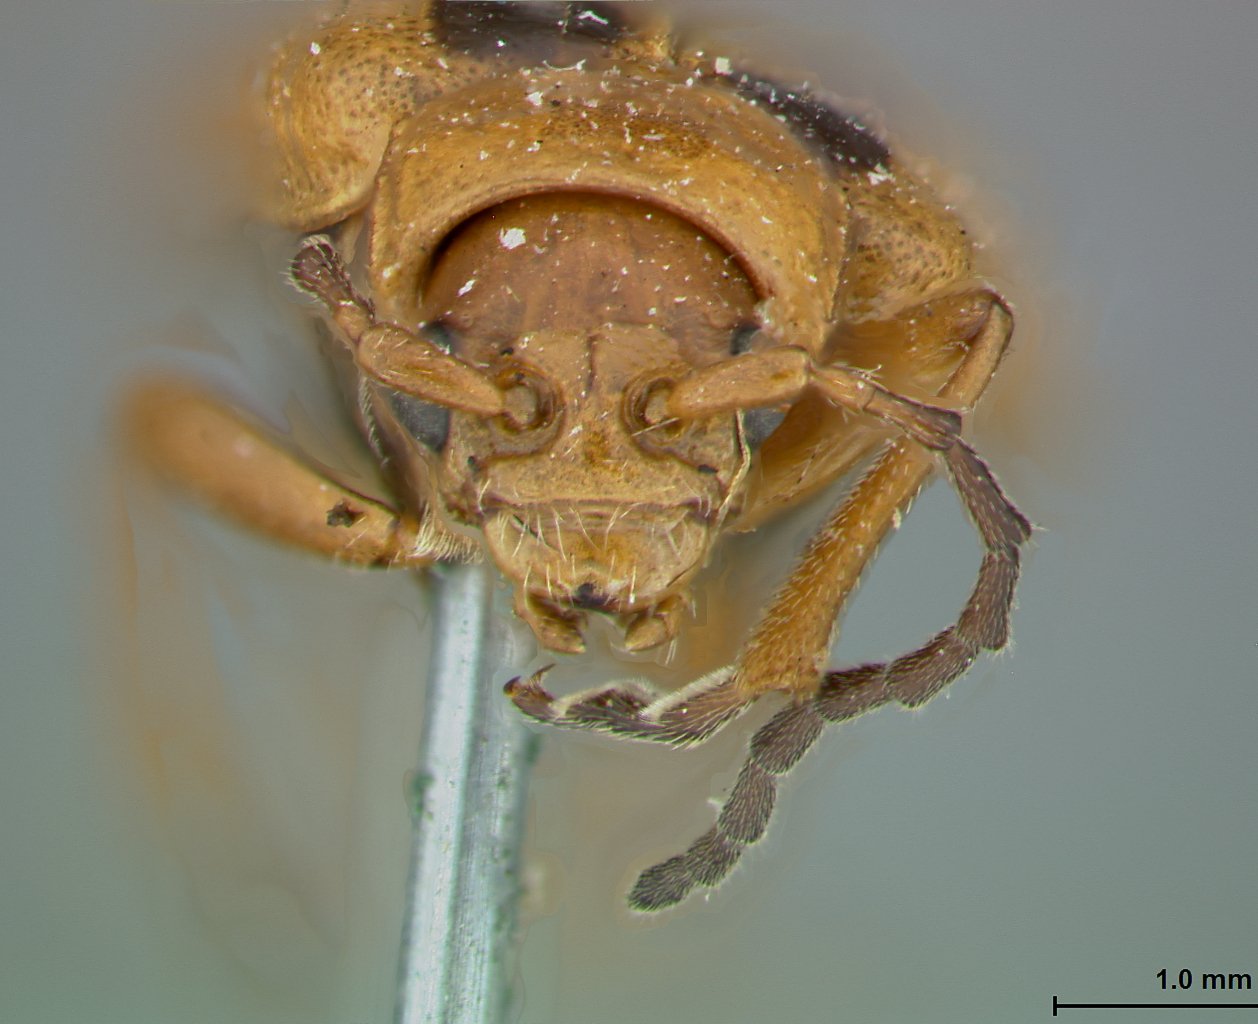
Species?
Phyllobrotica nigritarsis
